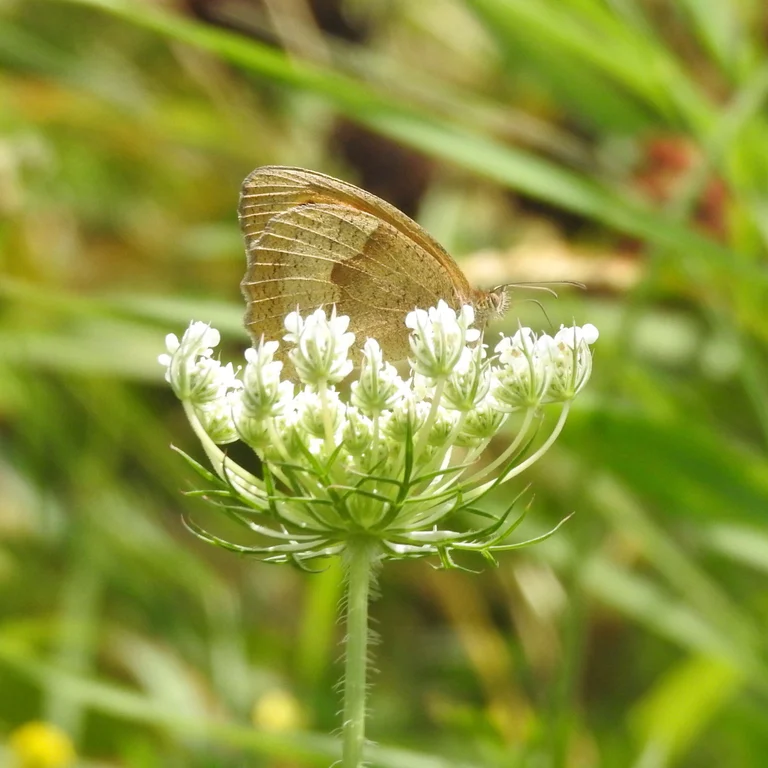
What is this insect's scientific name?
Maniola jurtina
